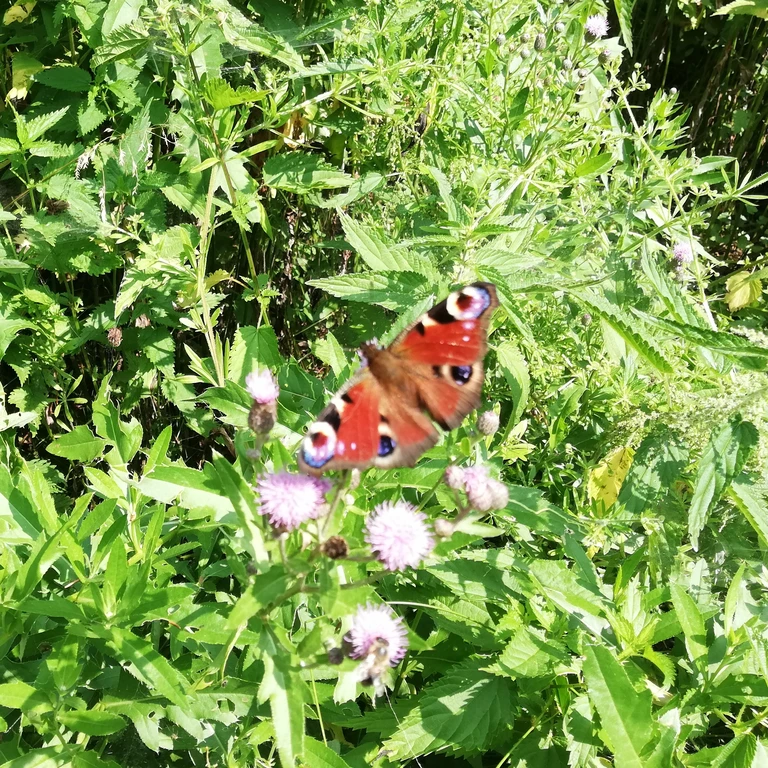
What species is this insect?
Aglais io
